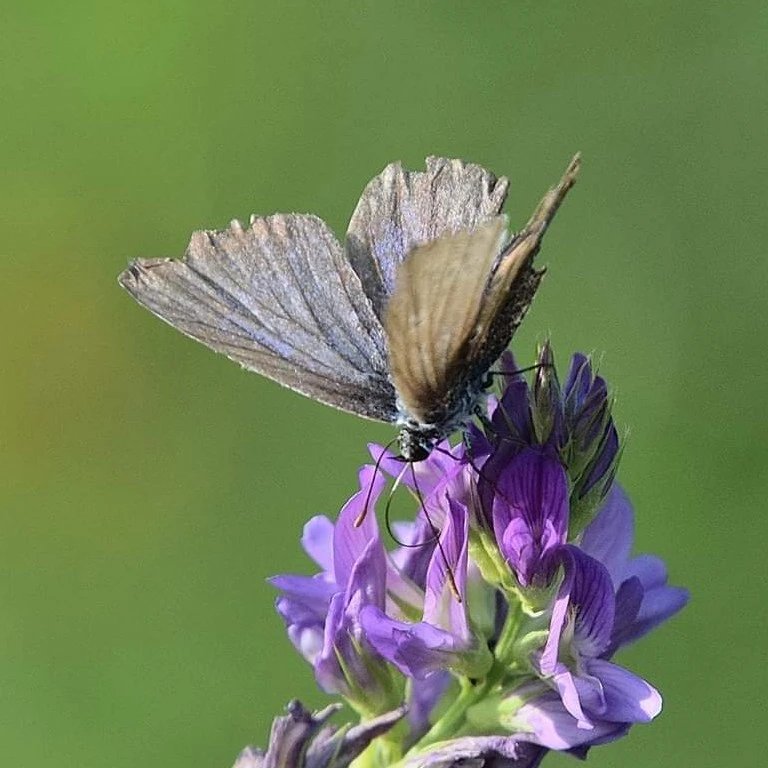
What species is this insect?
Polyommatus icarus
